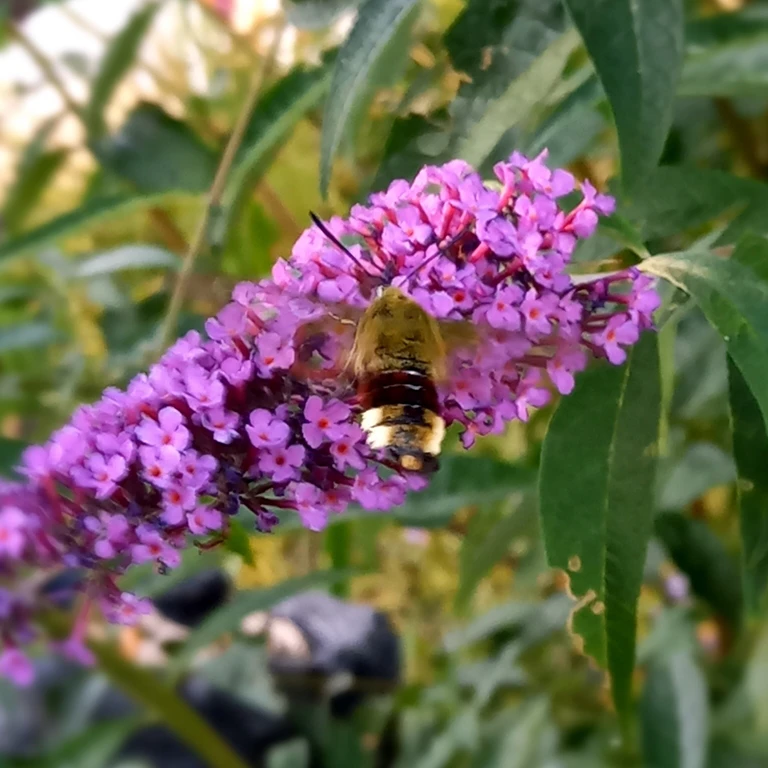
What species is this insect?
Hemaris fuciformis
